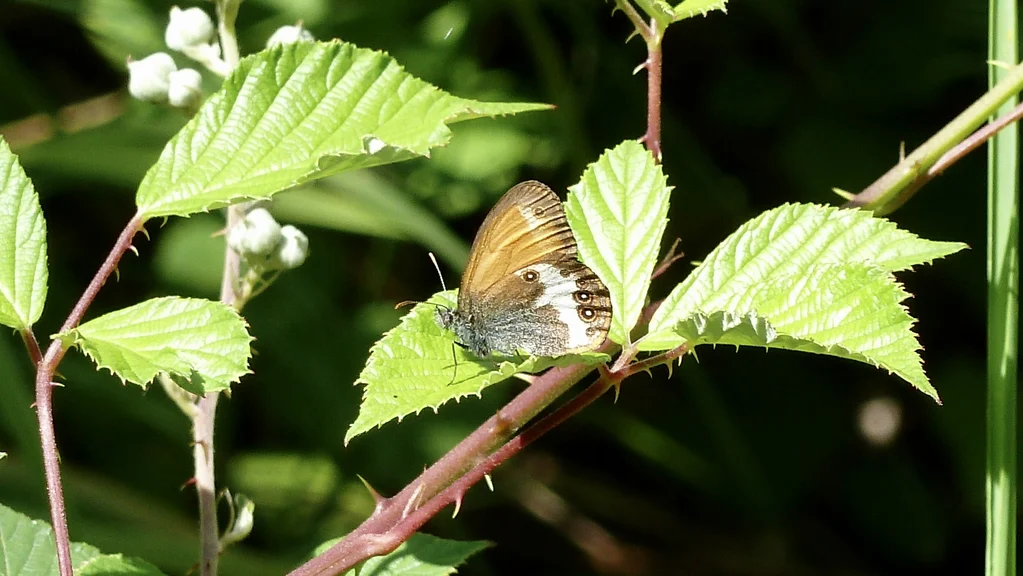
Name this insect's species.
Coenonympha arcania
